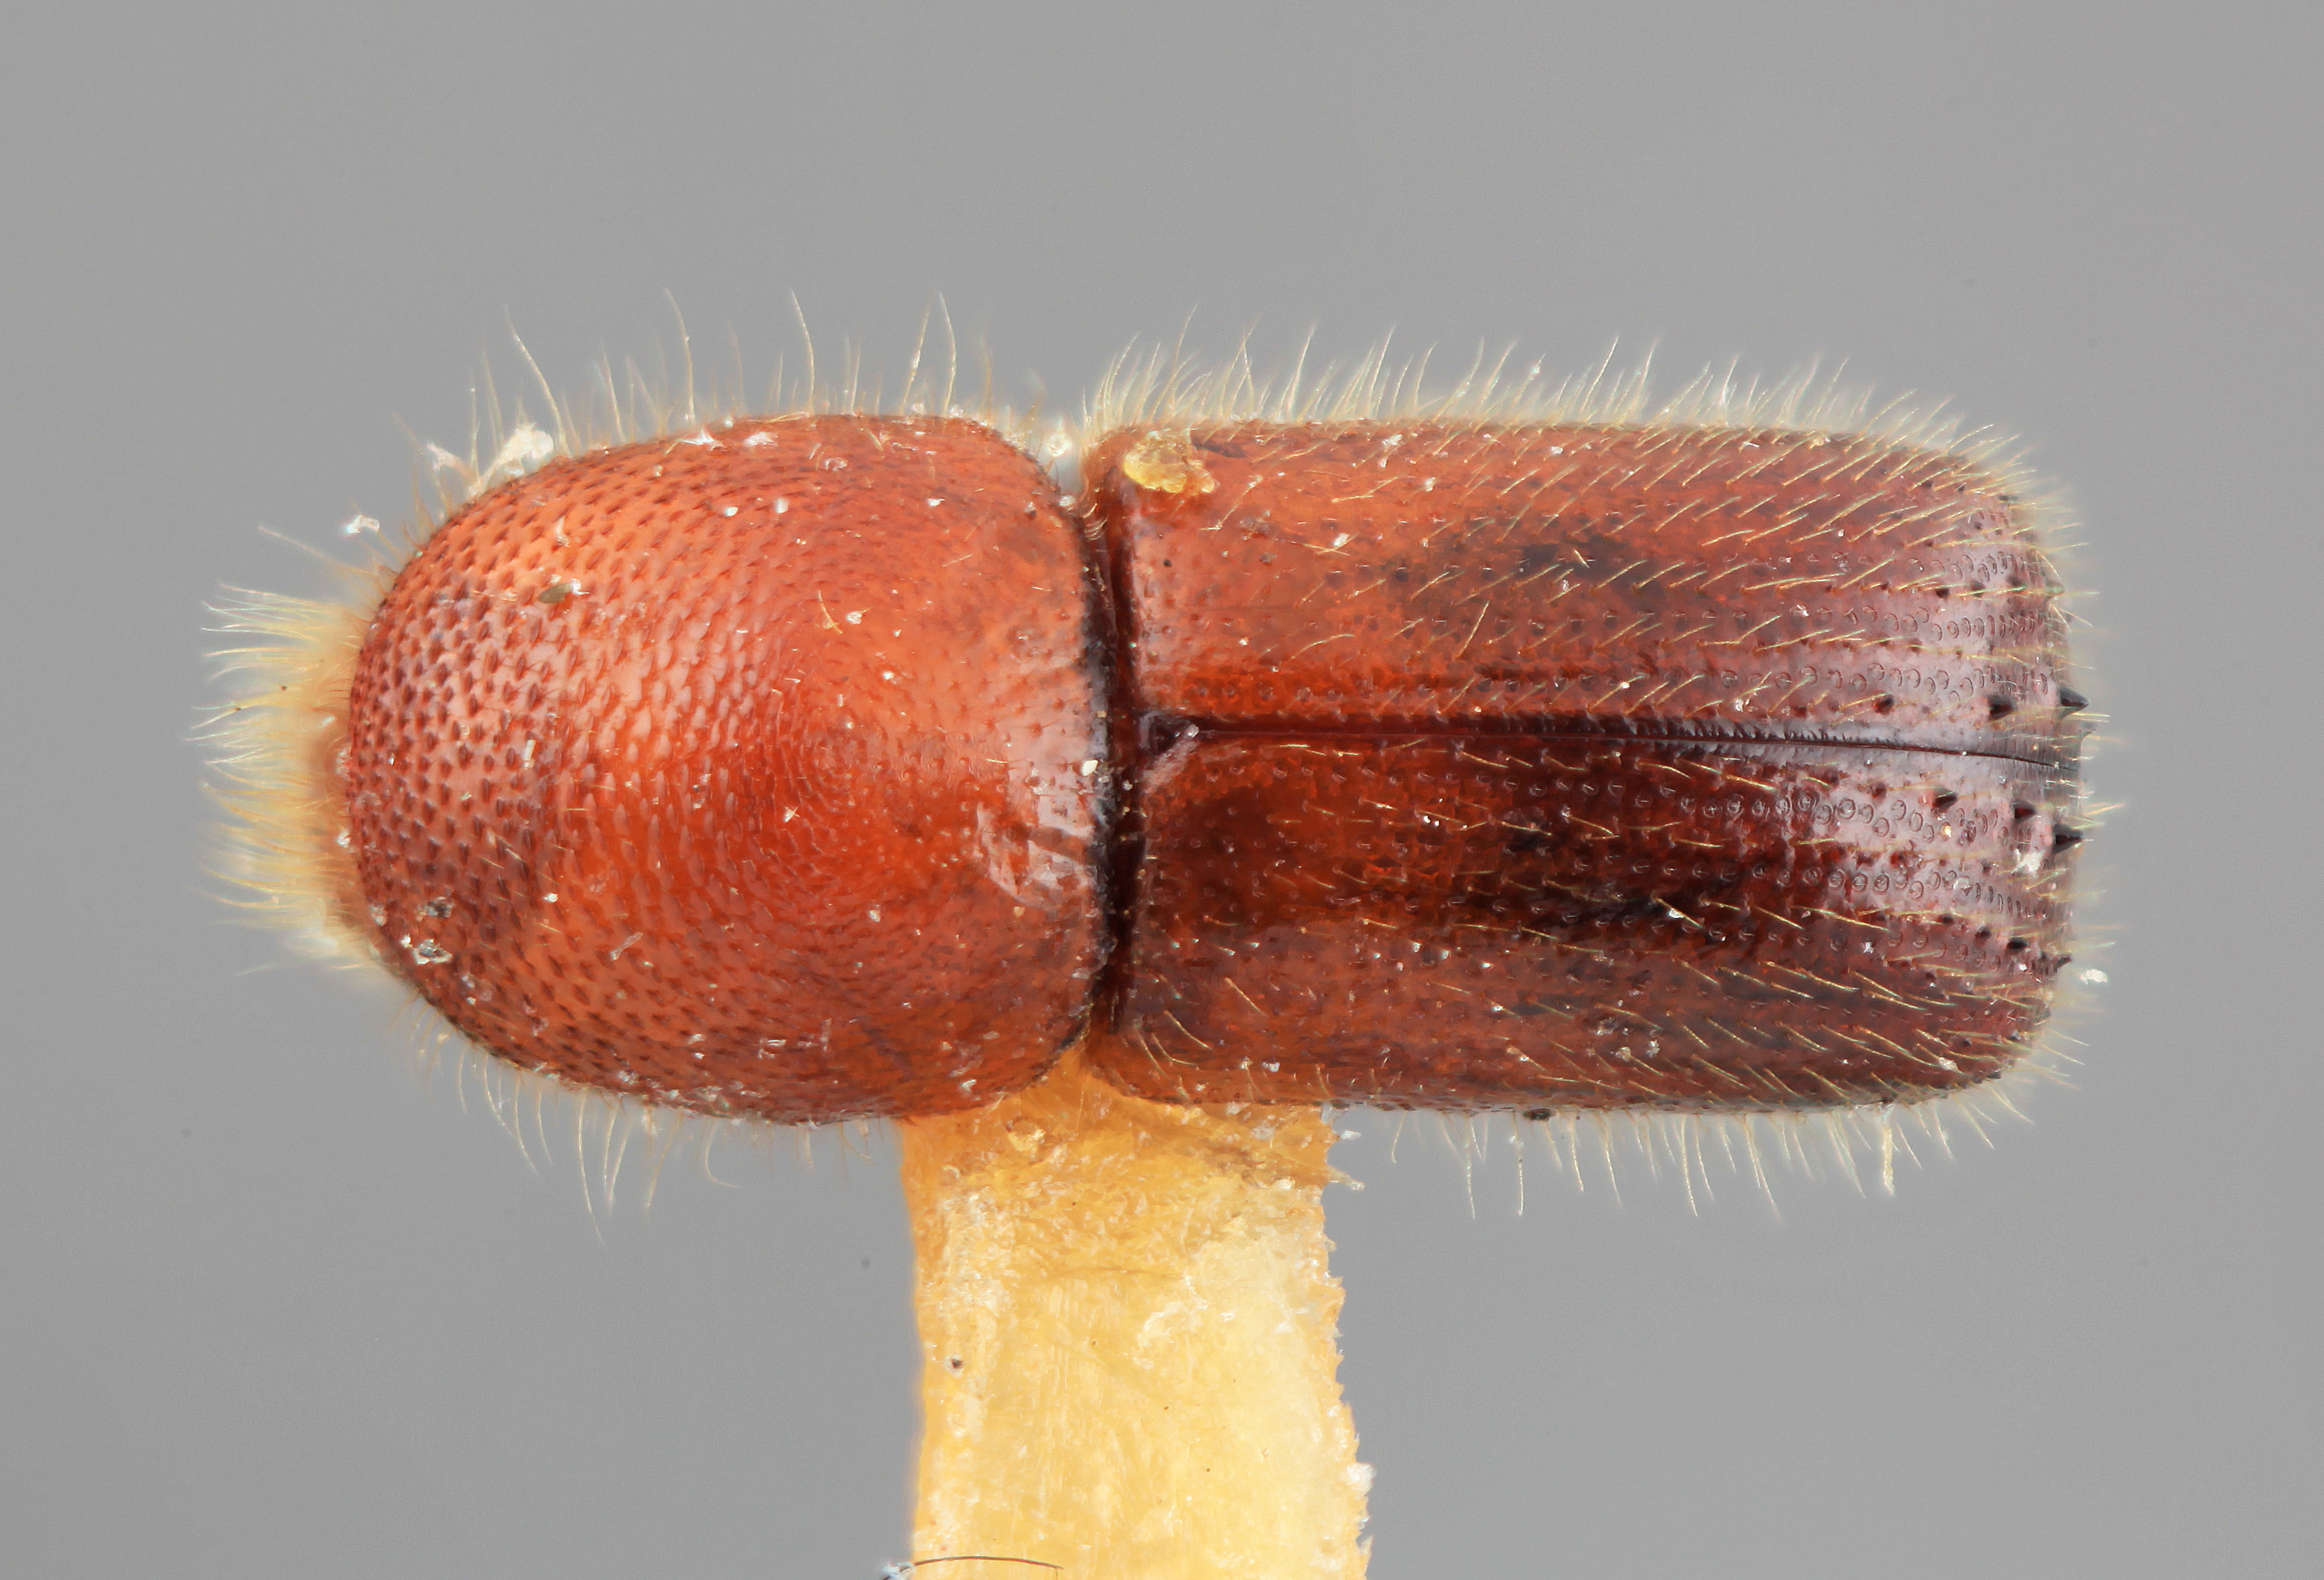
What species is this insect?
Xyleborus caldensis
